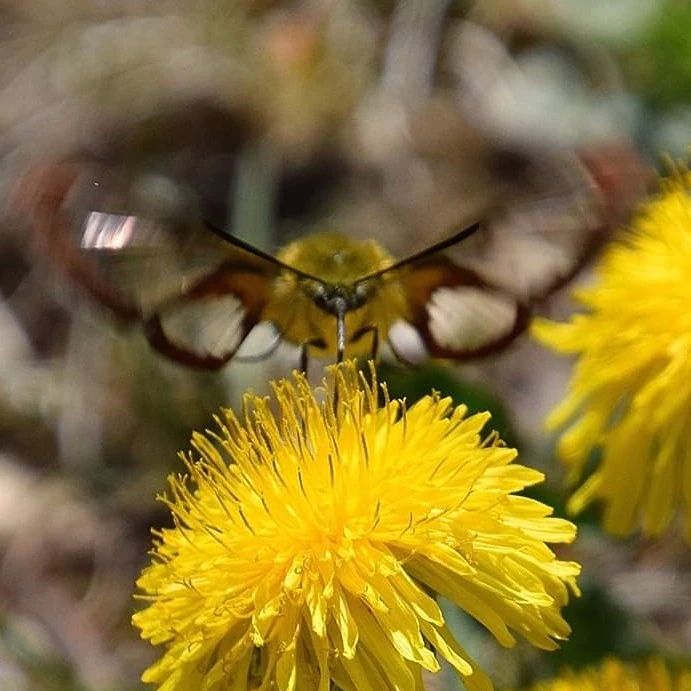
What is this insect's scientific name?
Hemaris fuciformis
